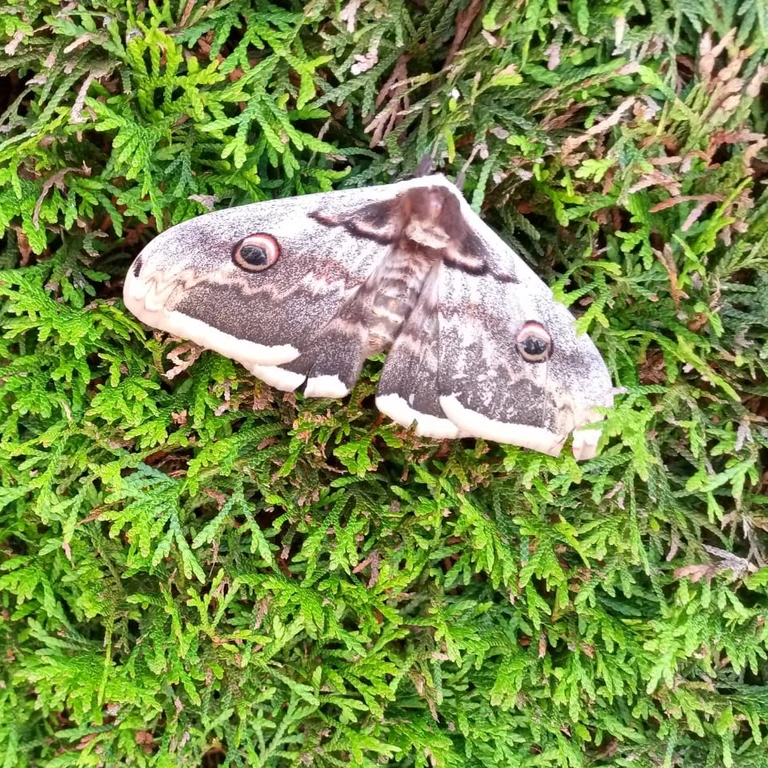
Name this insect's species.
Saturnia pyri
